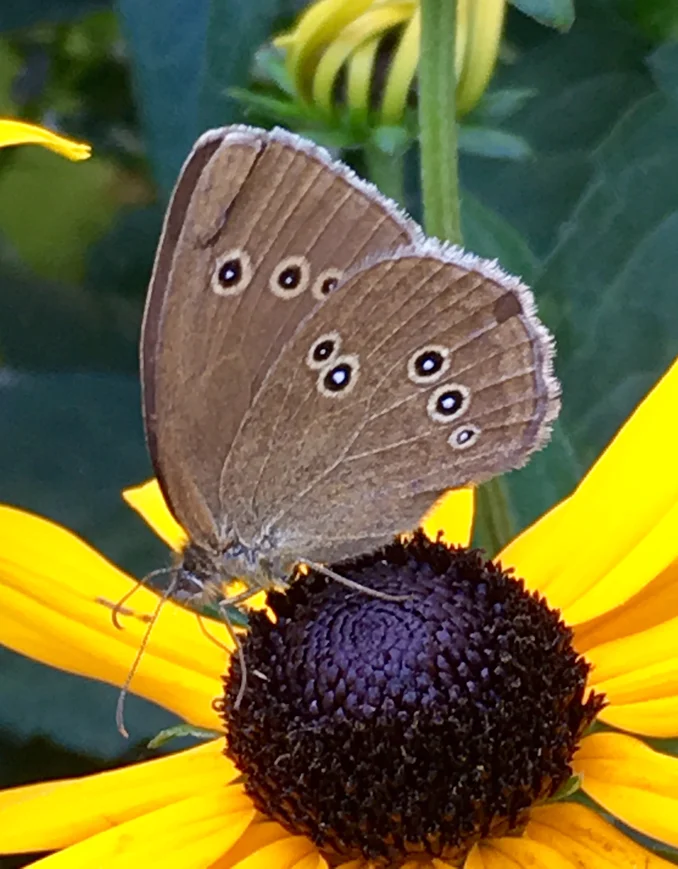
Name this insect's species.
Aphantopus hyperantus
